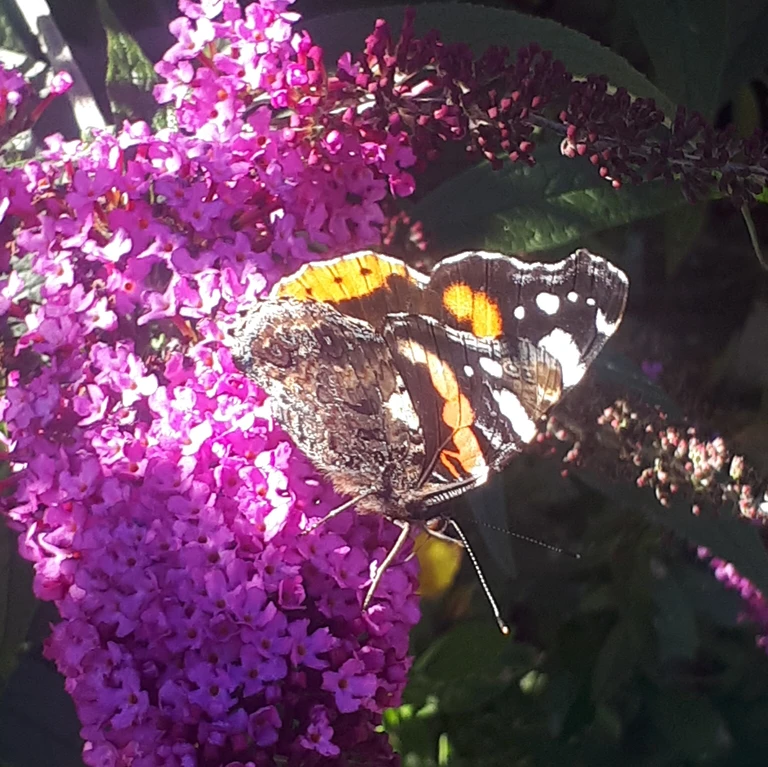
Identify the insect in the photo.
Vanessa atalanta
